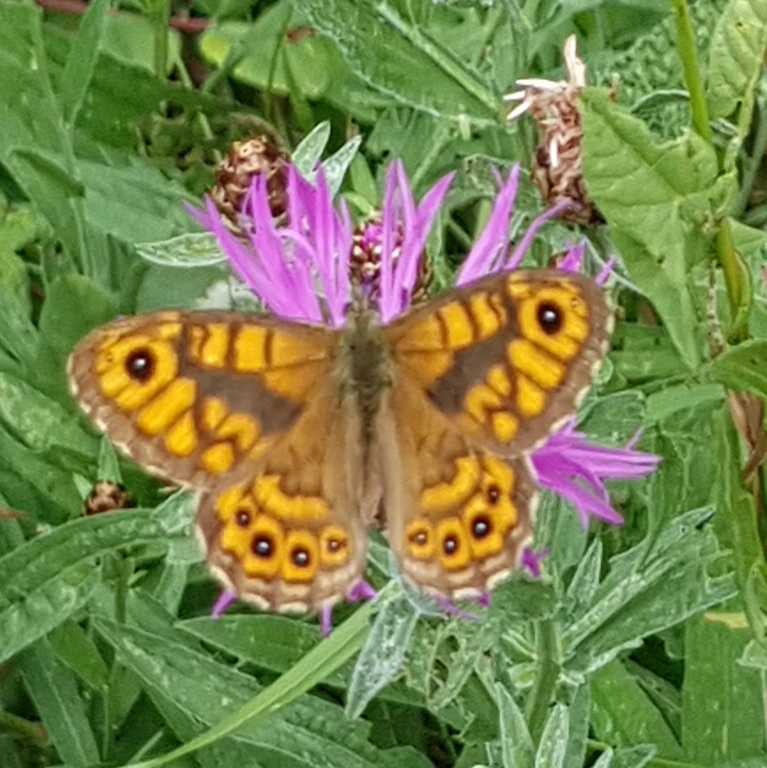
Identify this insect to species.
Lasiommata megera (also Pararge megera)
